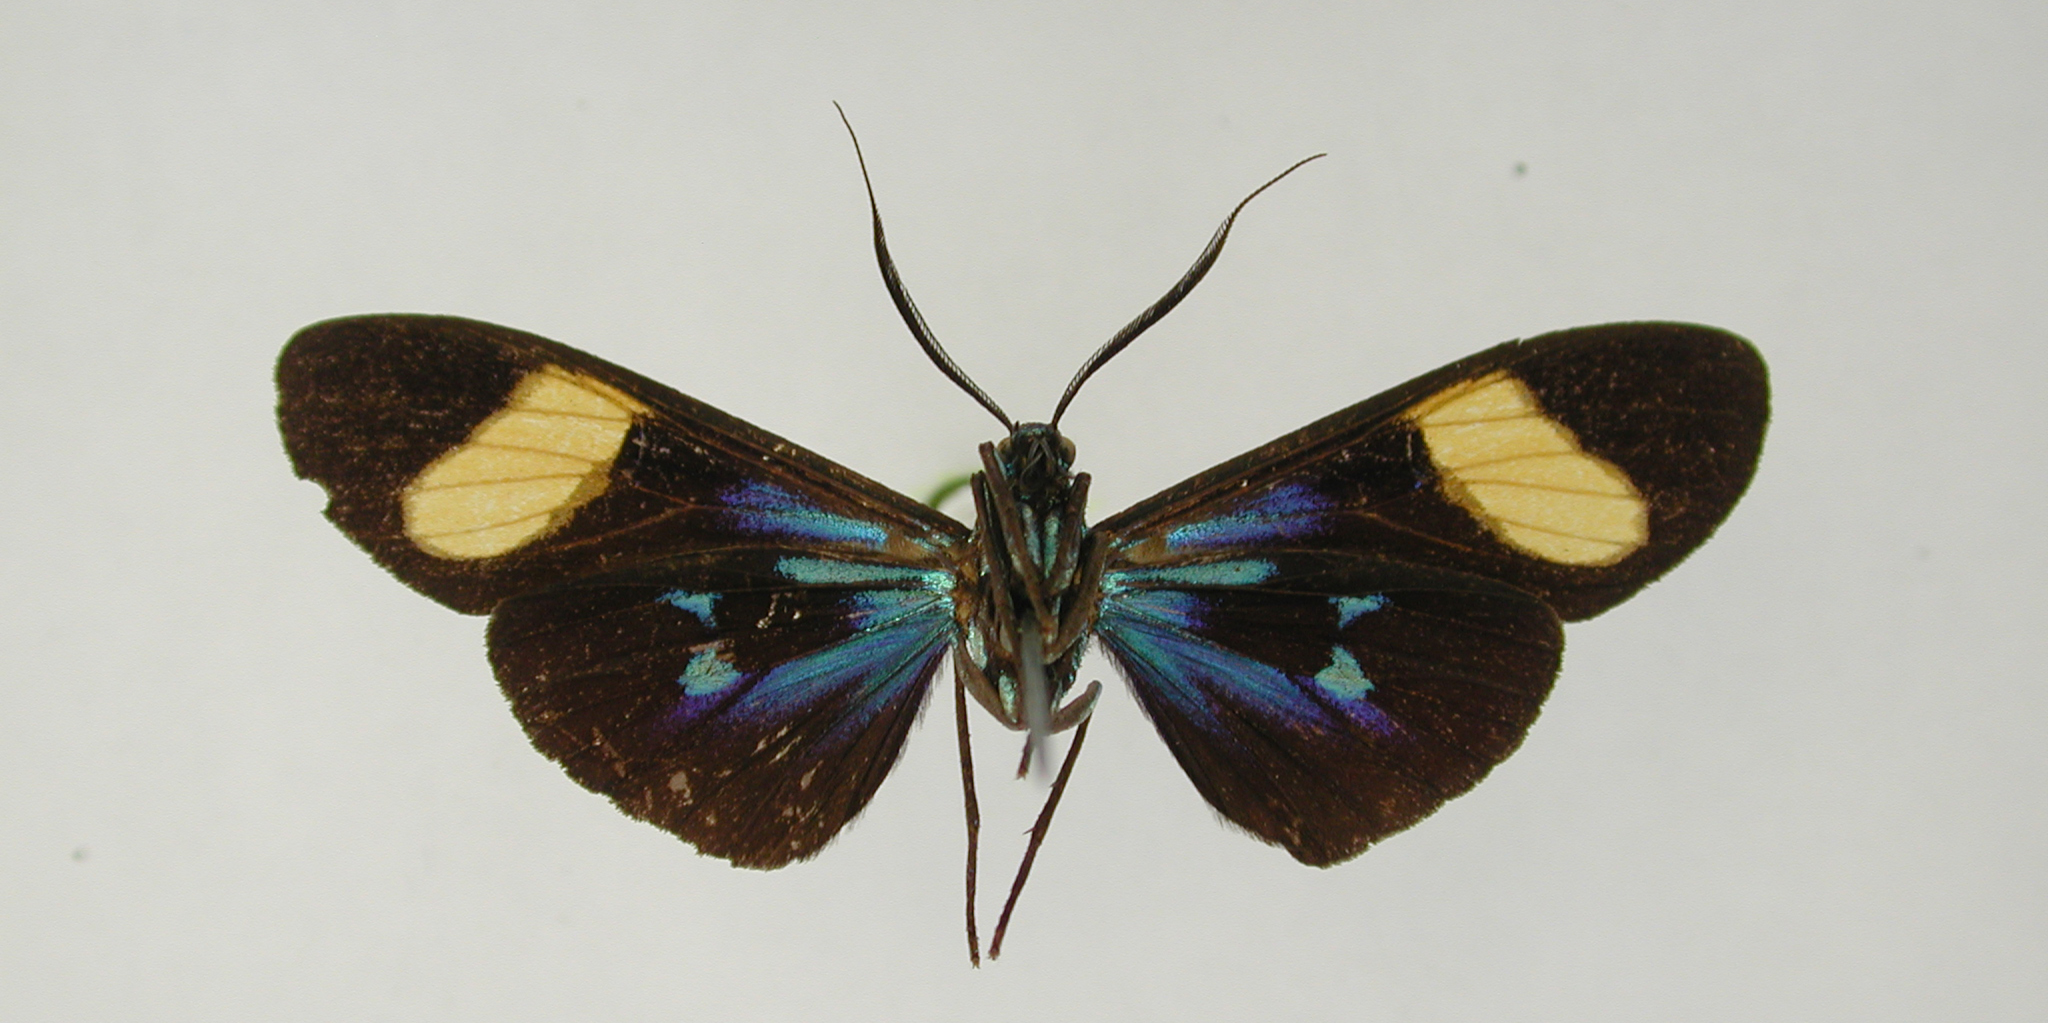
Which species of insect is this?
Diospage carilla
